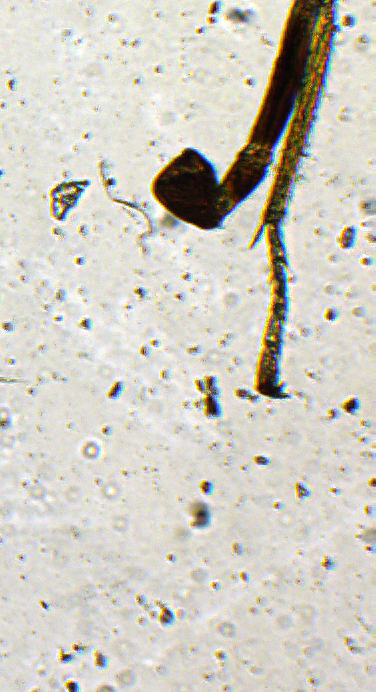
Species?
Tetrastichus ootyensis
